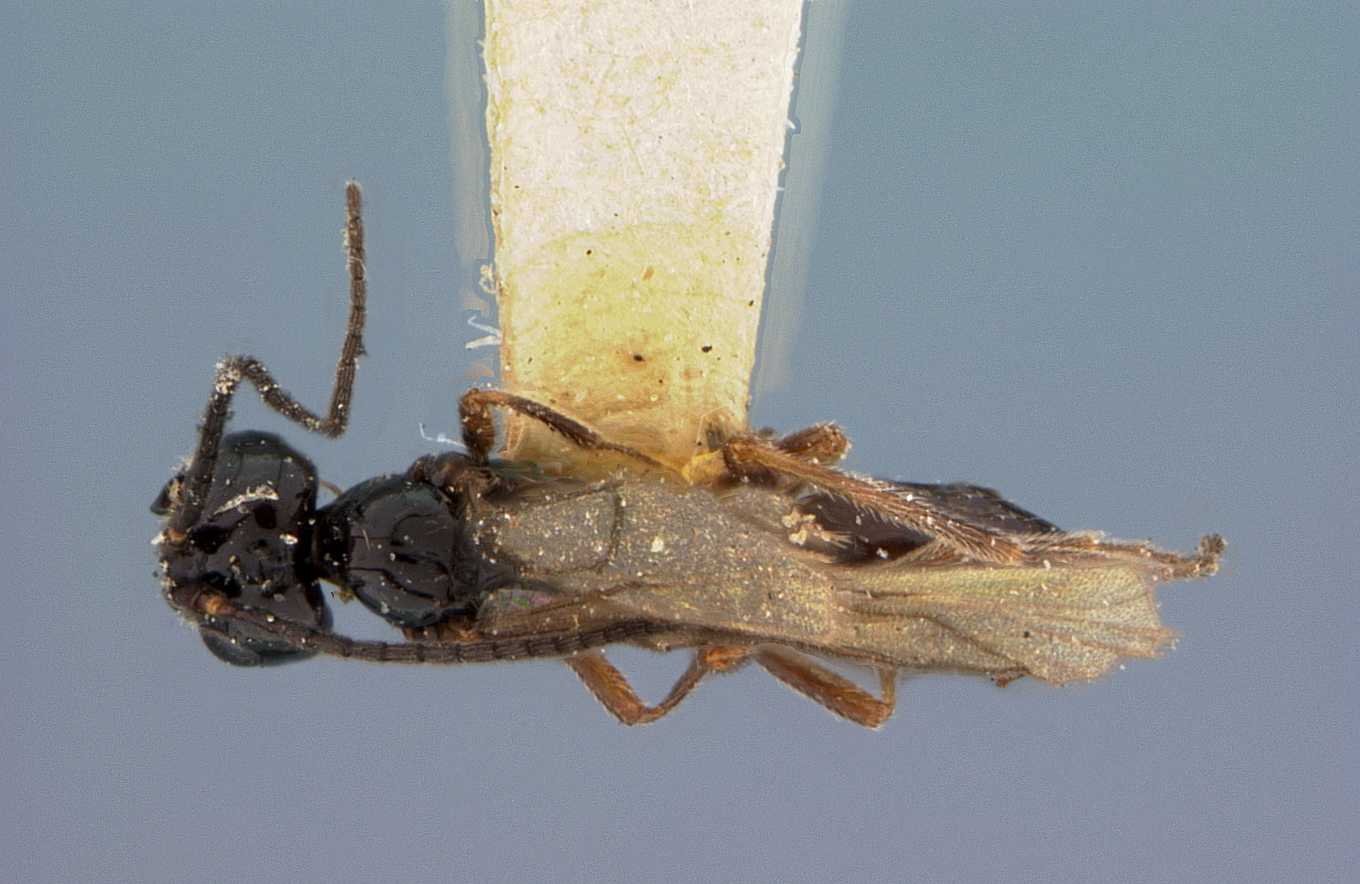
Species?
Gnathospila quadridens
